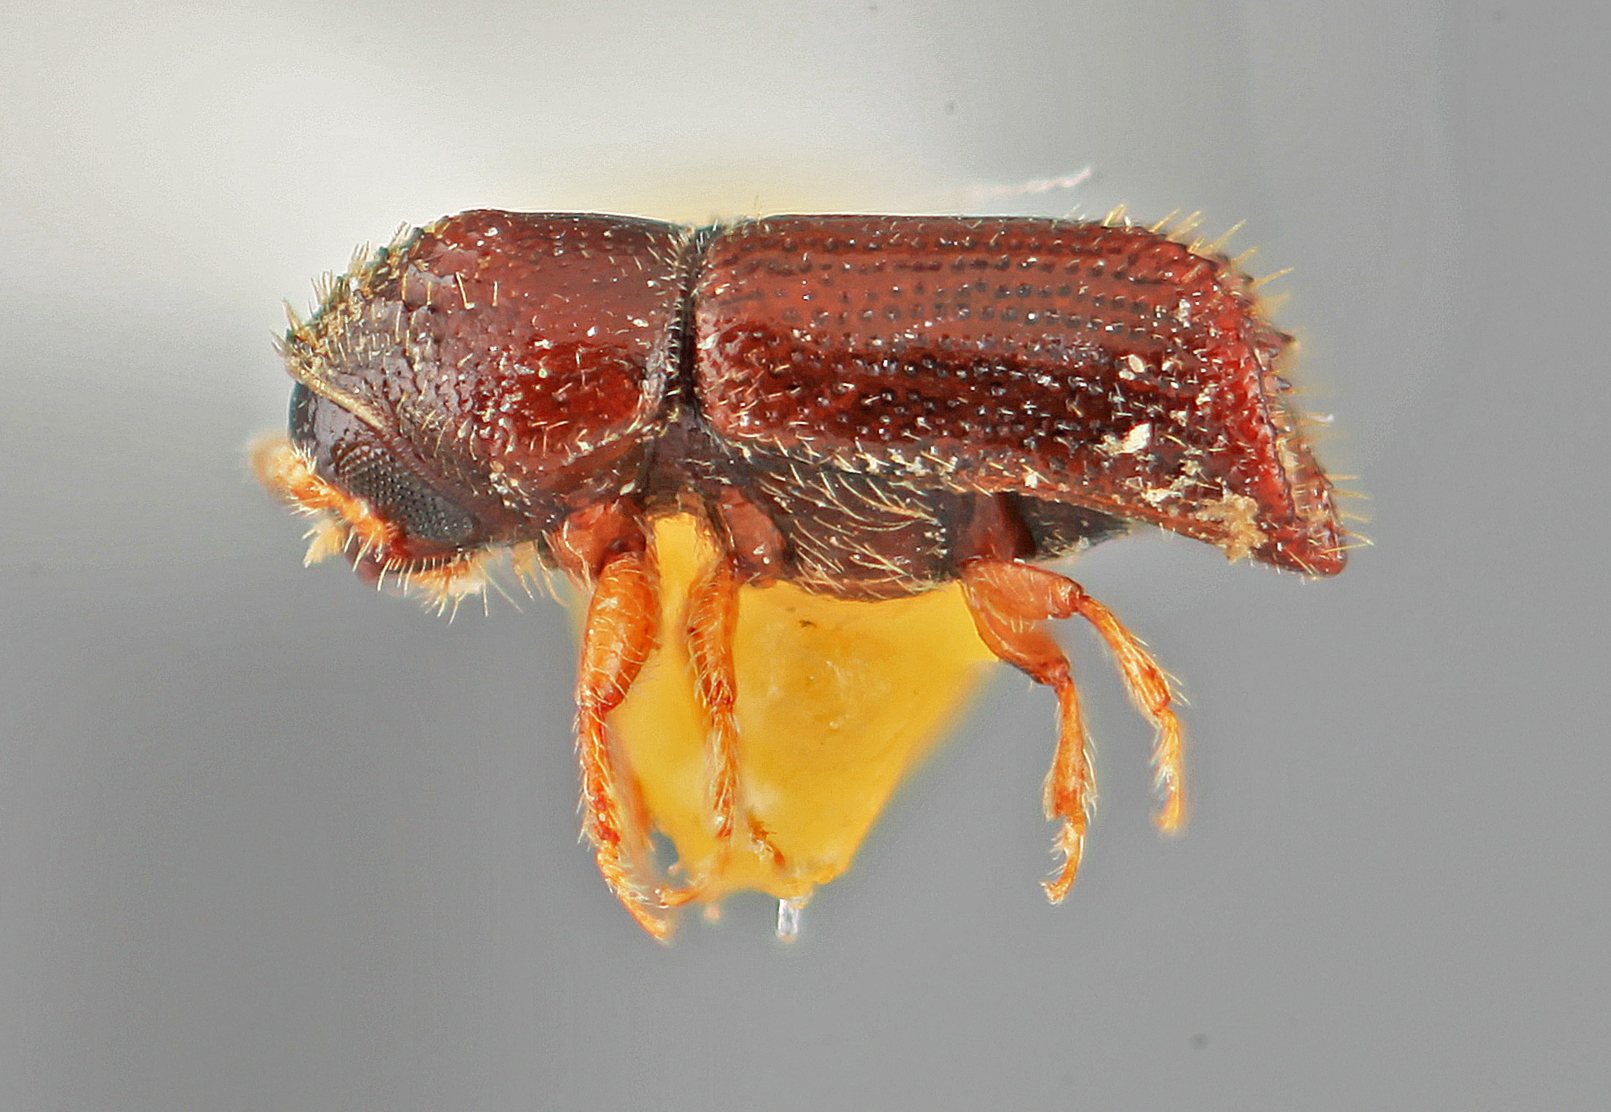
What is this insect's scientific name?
Pityophthorus hylocuroides
